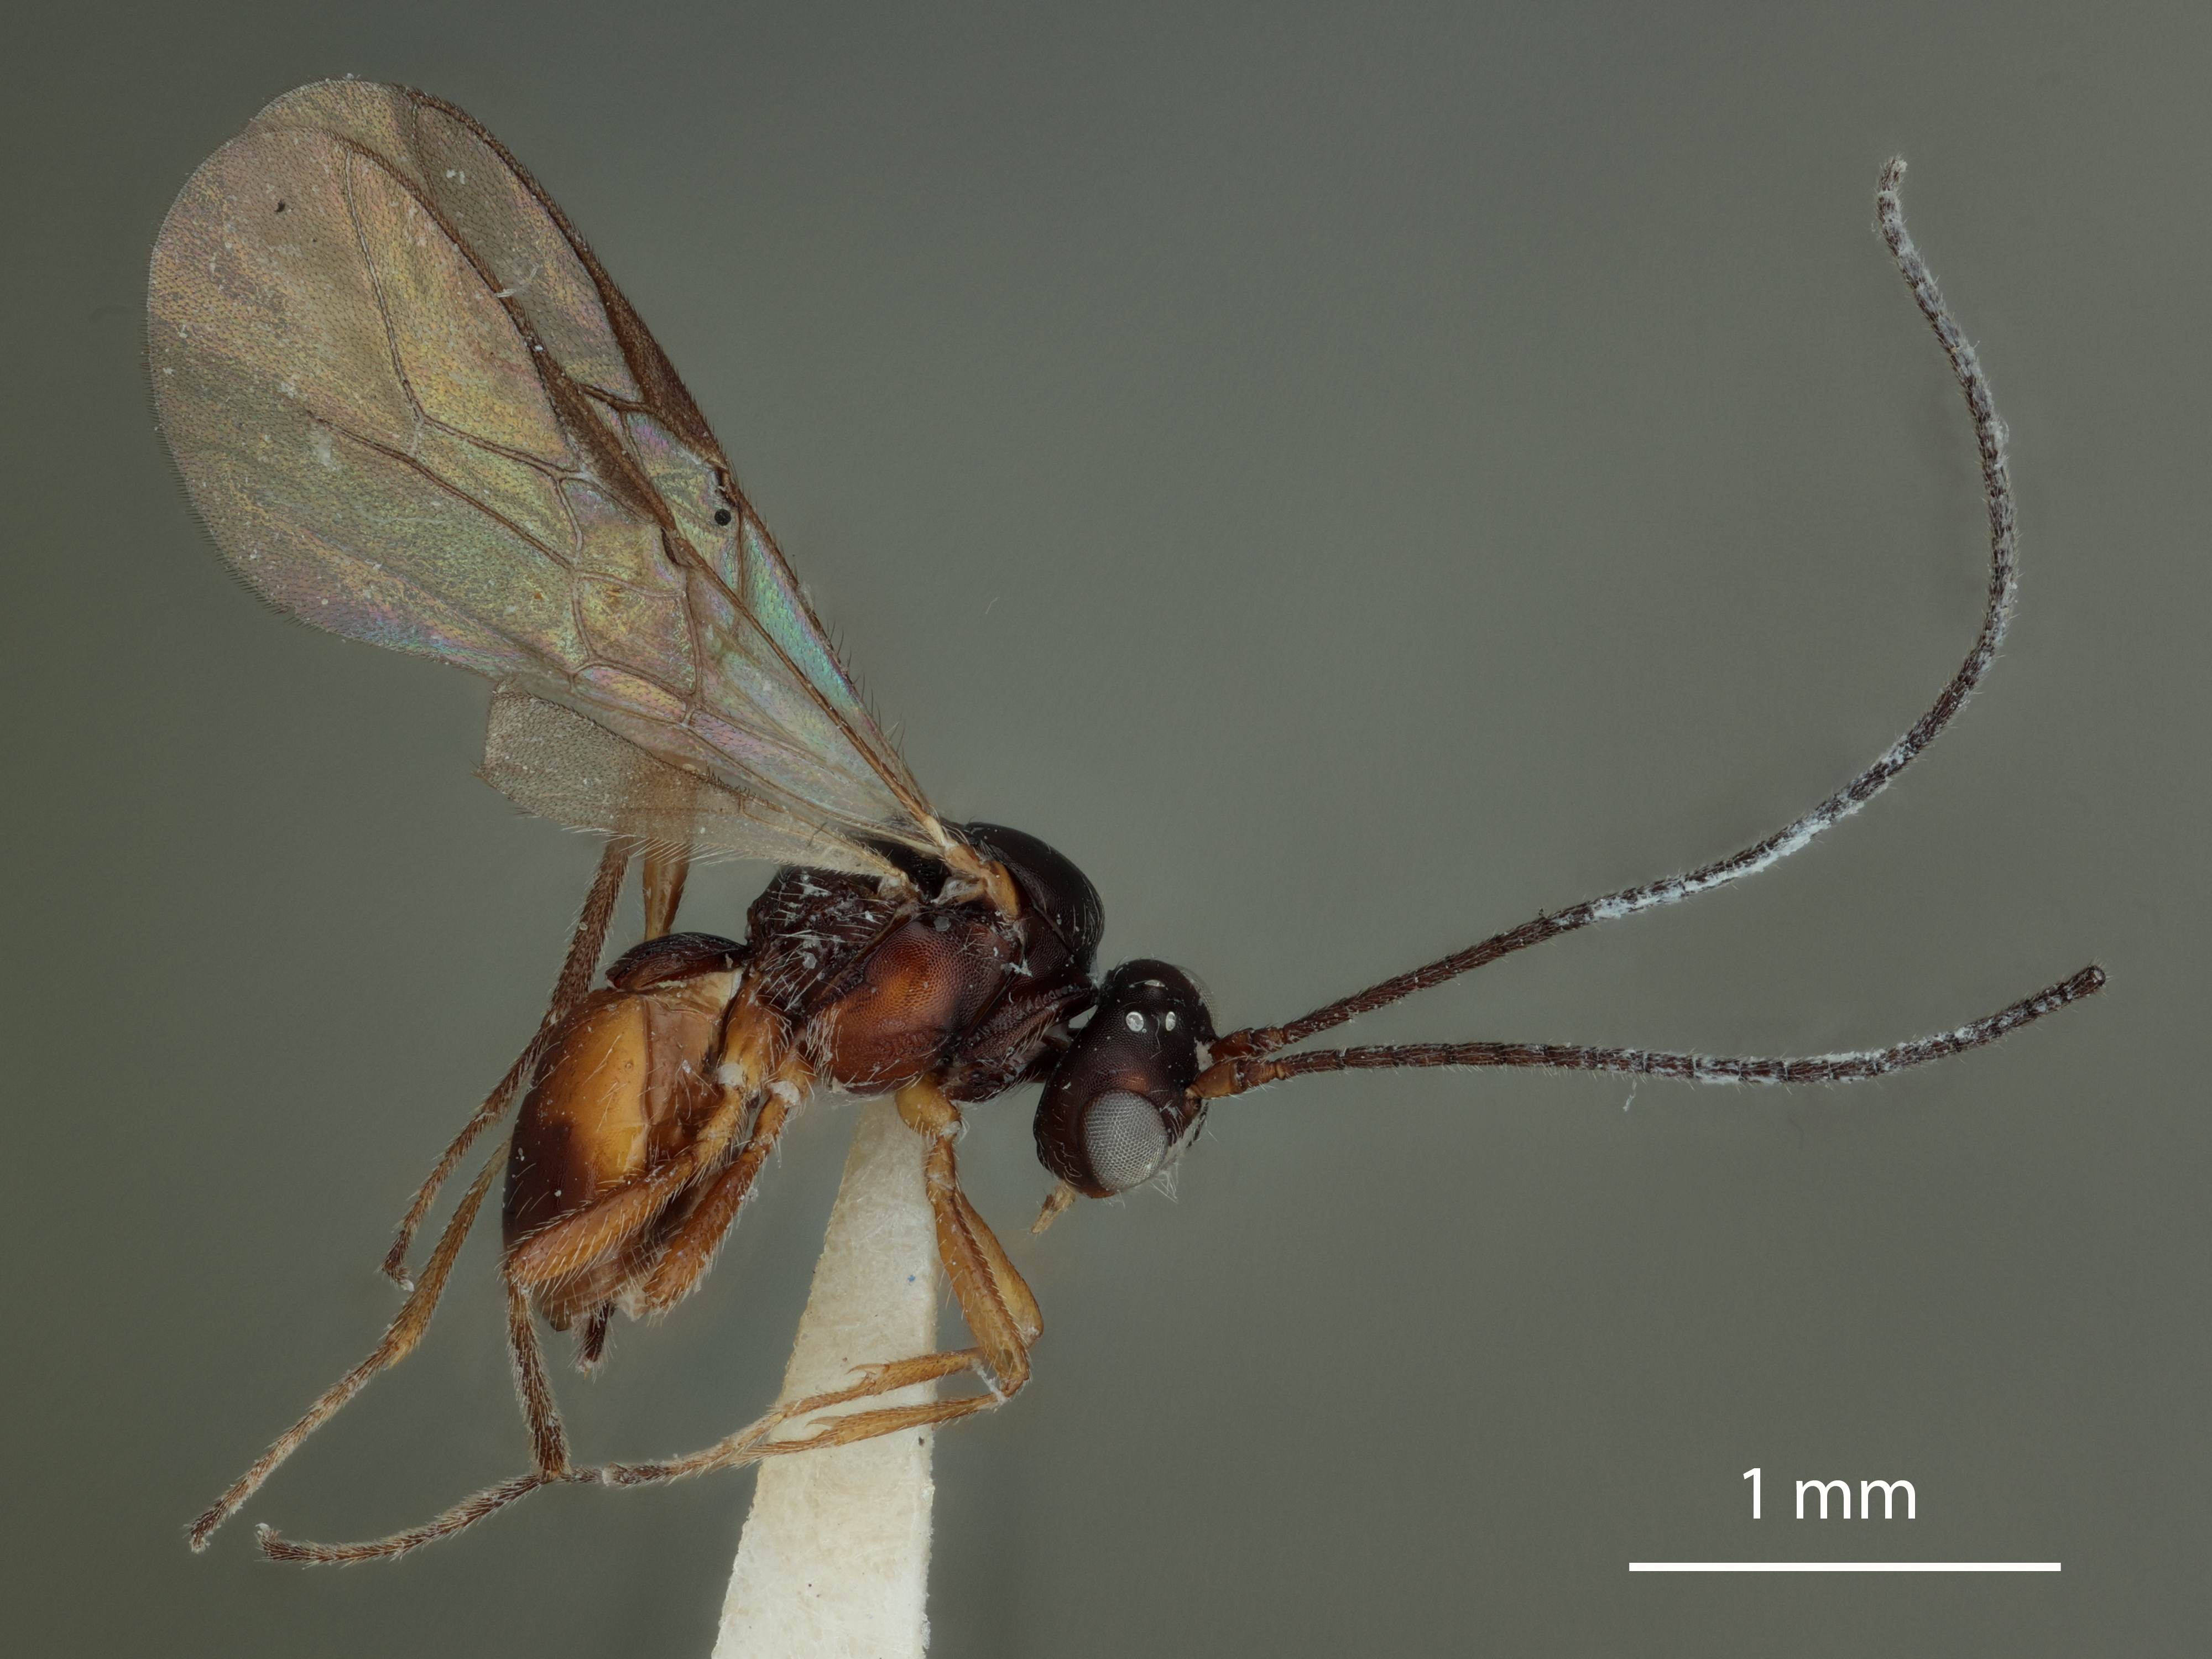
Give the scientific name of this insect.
Opius grafi
